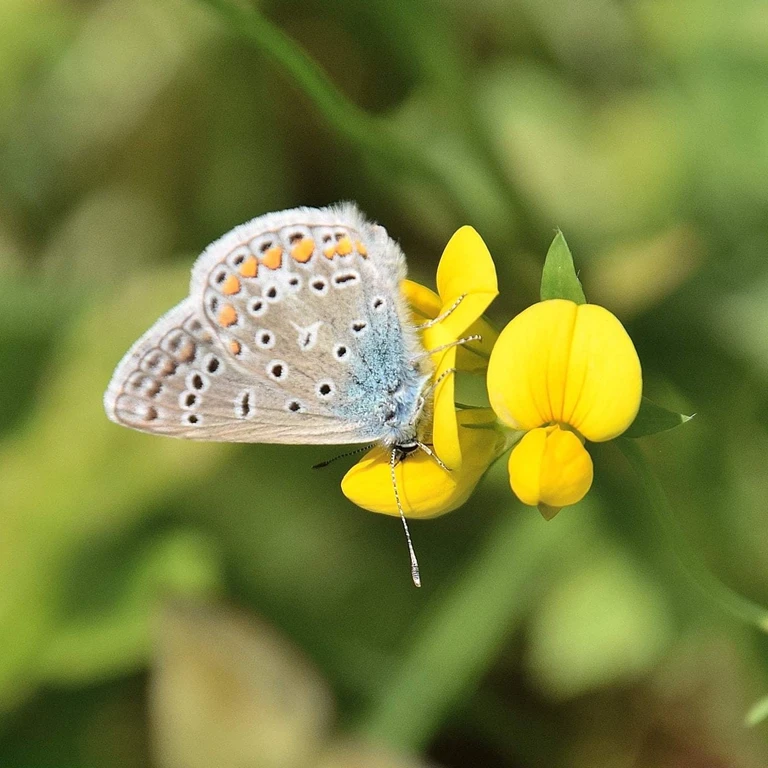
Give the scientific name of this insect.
Polyommatus icarus
